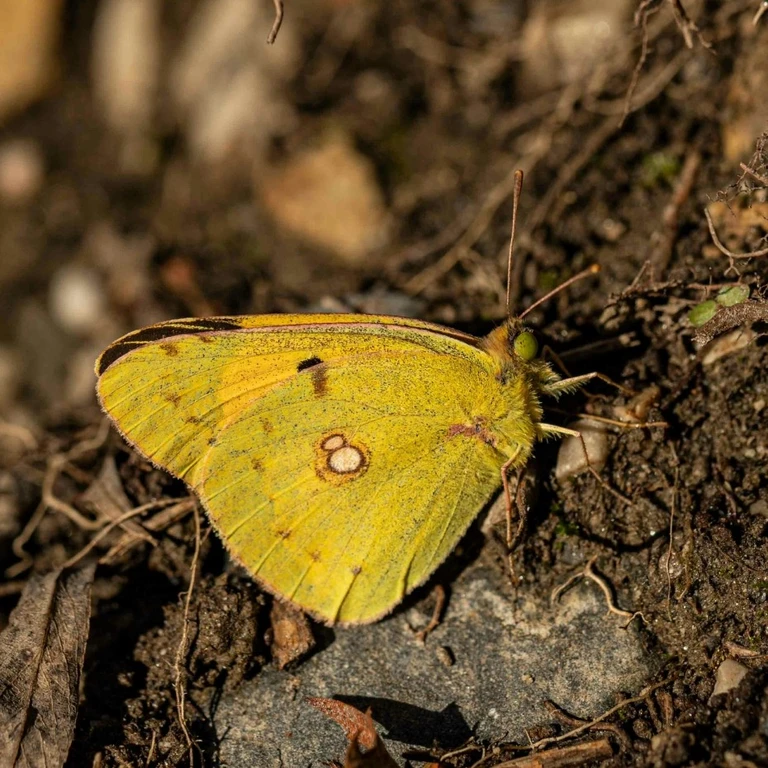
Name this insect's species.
Colias croceus
